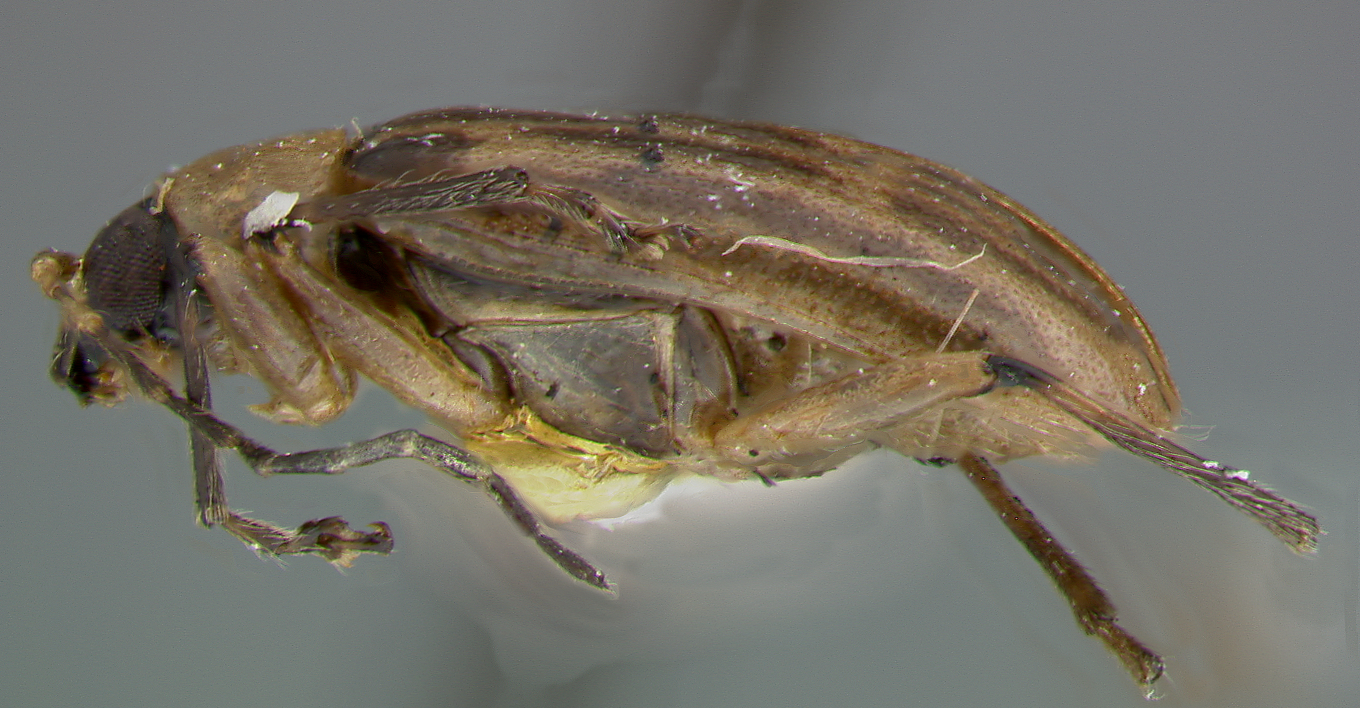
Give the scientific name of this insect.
Chthoneis vittata
